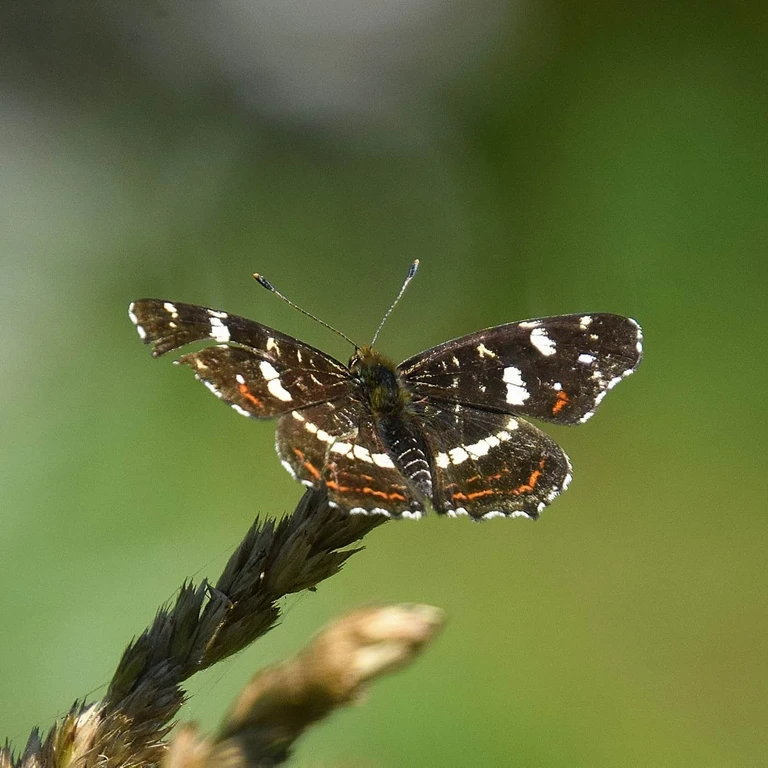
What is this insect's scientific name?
Araschnia levana
